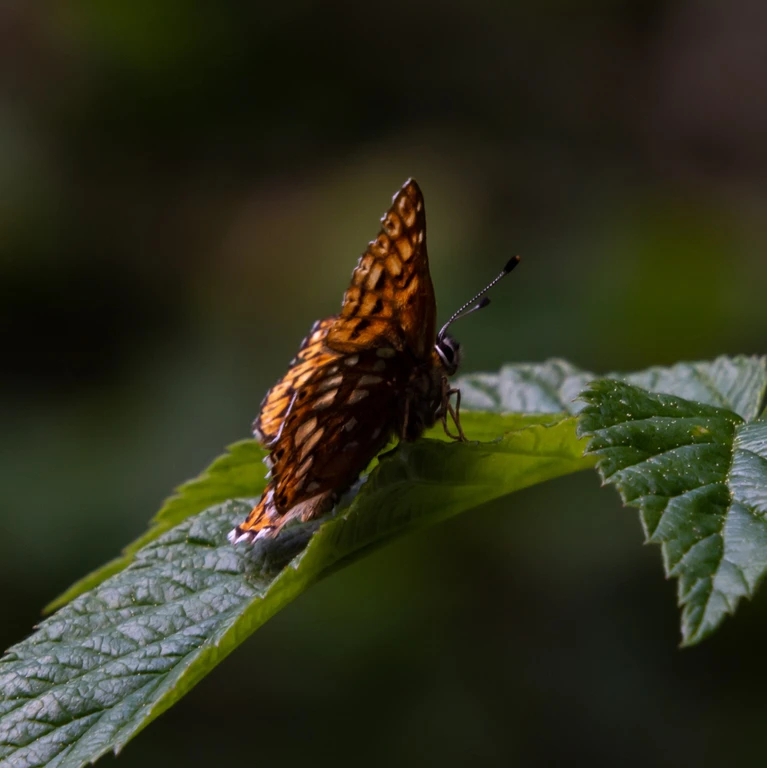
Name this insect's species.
Hamearis lucina
